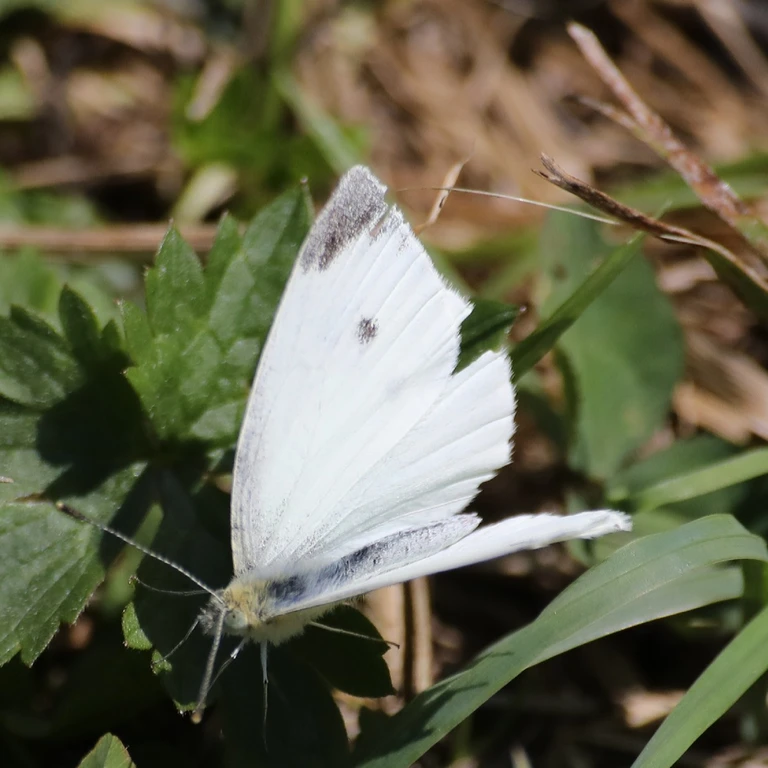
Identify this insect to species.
Pieris rapae
